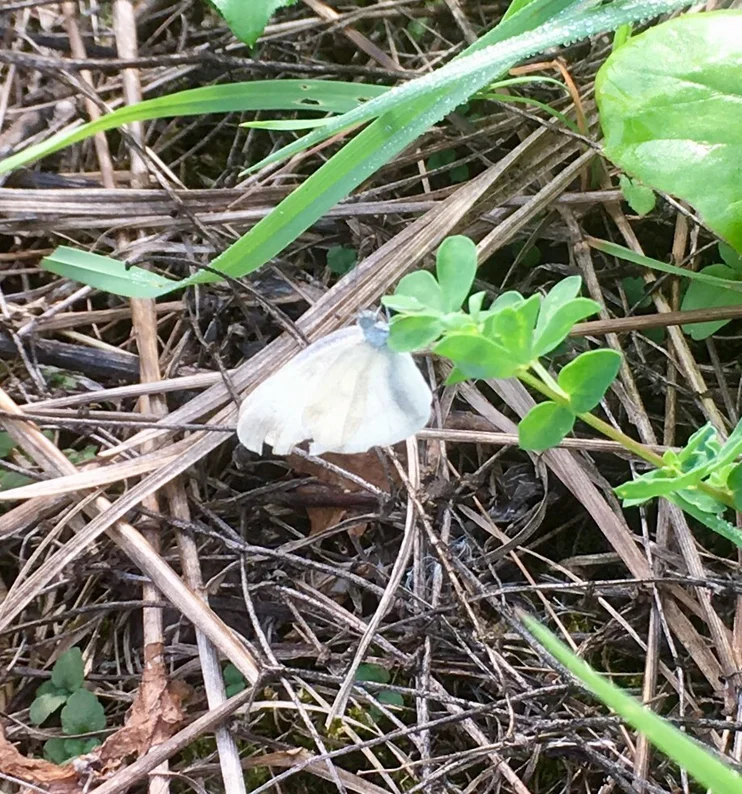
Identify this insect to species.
Leptidea sinapis/juvernica
